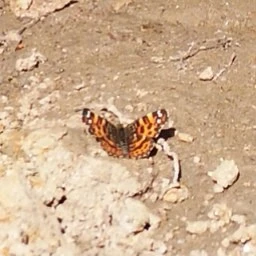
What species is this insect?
Araschnia levana
